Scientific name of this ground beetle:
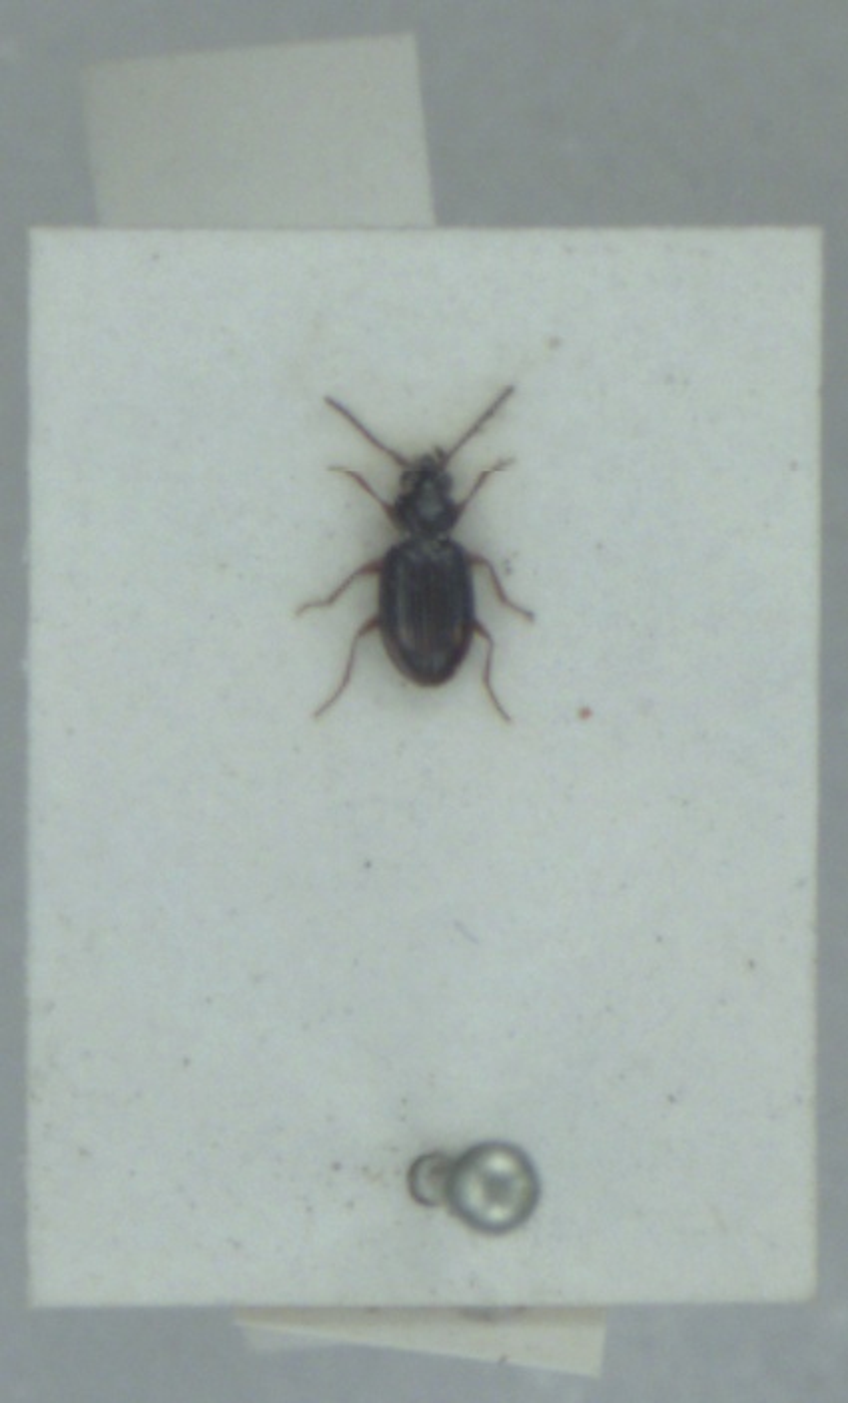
Bembidion assimile
